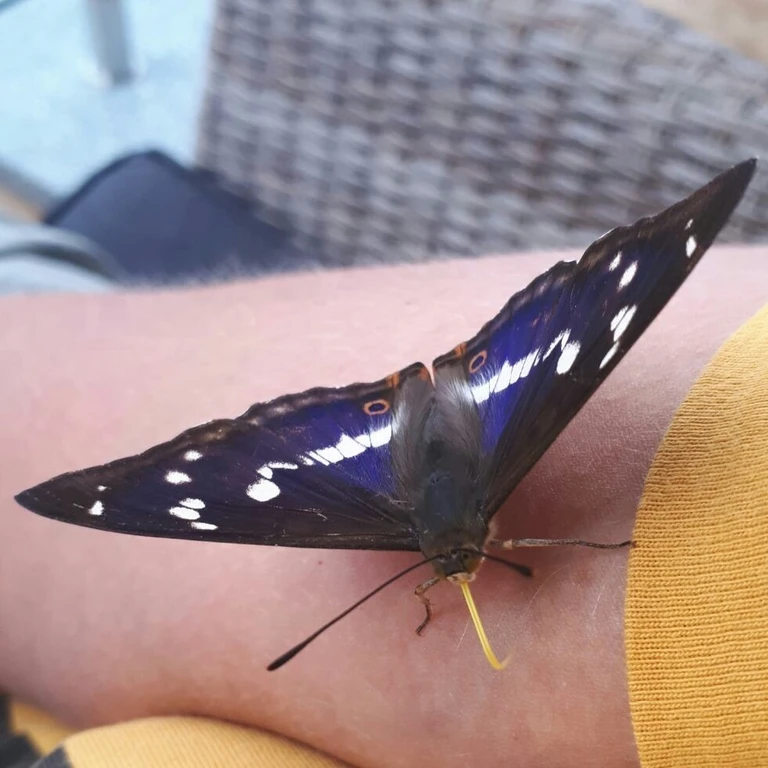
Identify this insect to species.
Apatura iris
